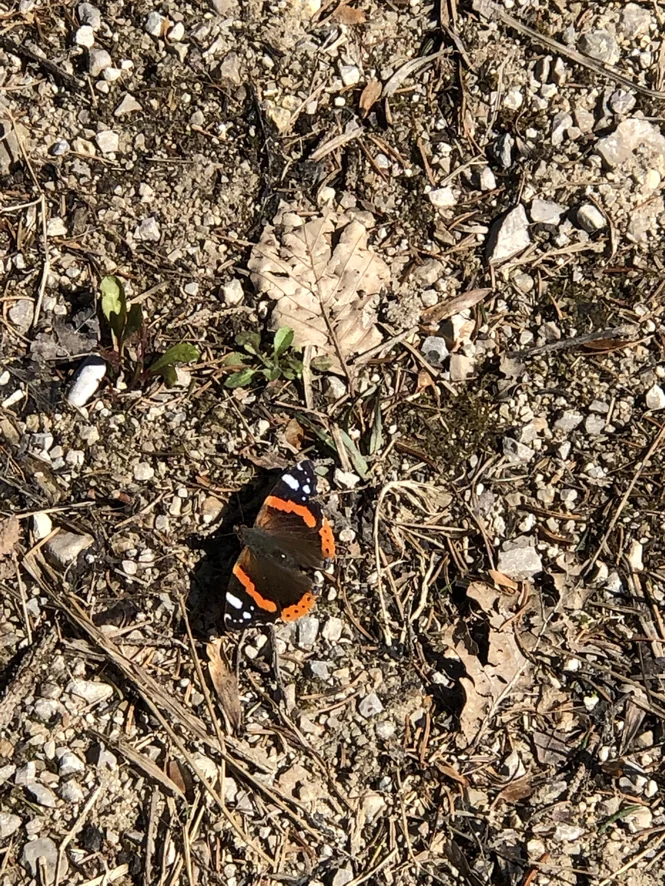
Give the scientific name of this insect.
Vanessa atalanta
